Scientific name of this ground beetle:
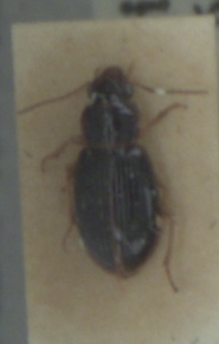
Bradycellus sharpi
